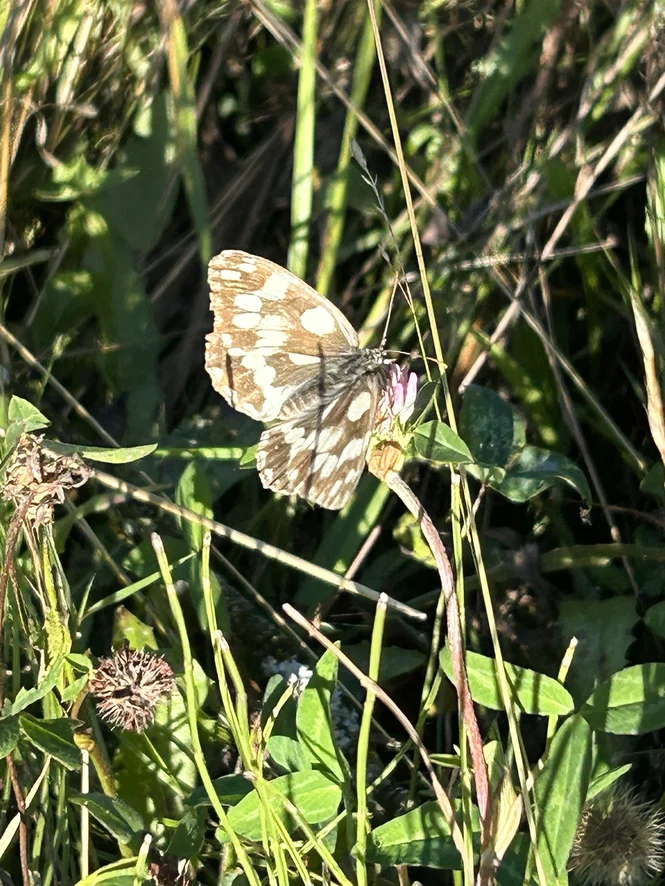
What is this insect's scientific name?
Melanargia galathea
